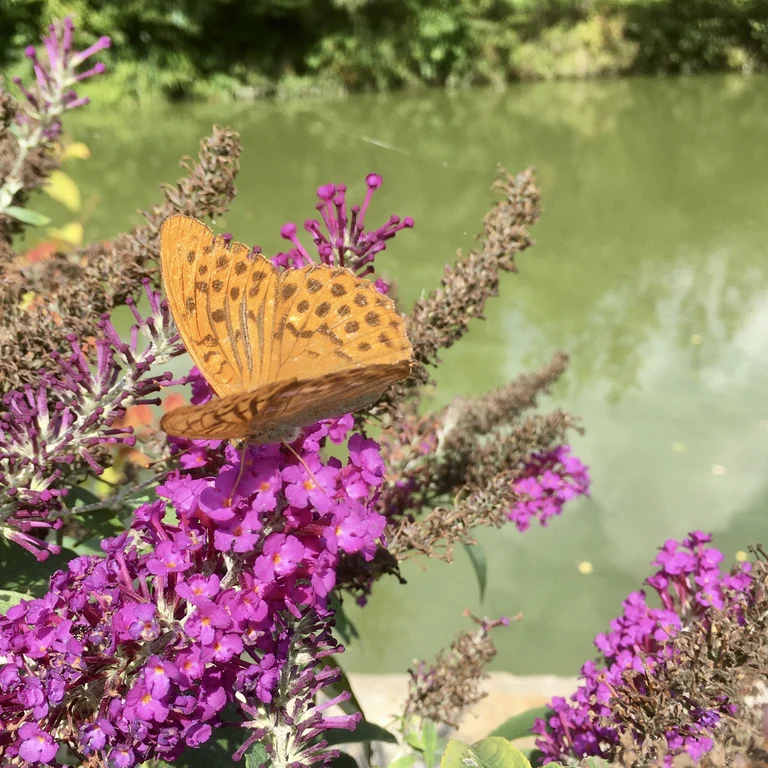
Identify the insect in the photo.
Argynnis paphia
